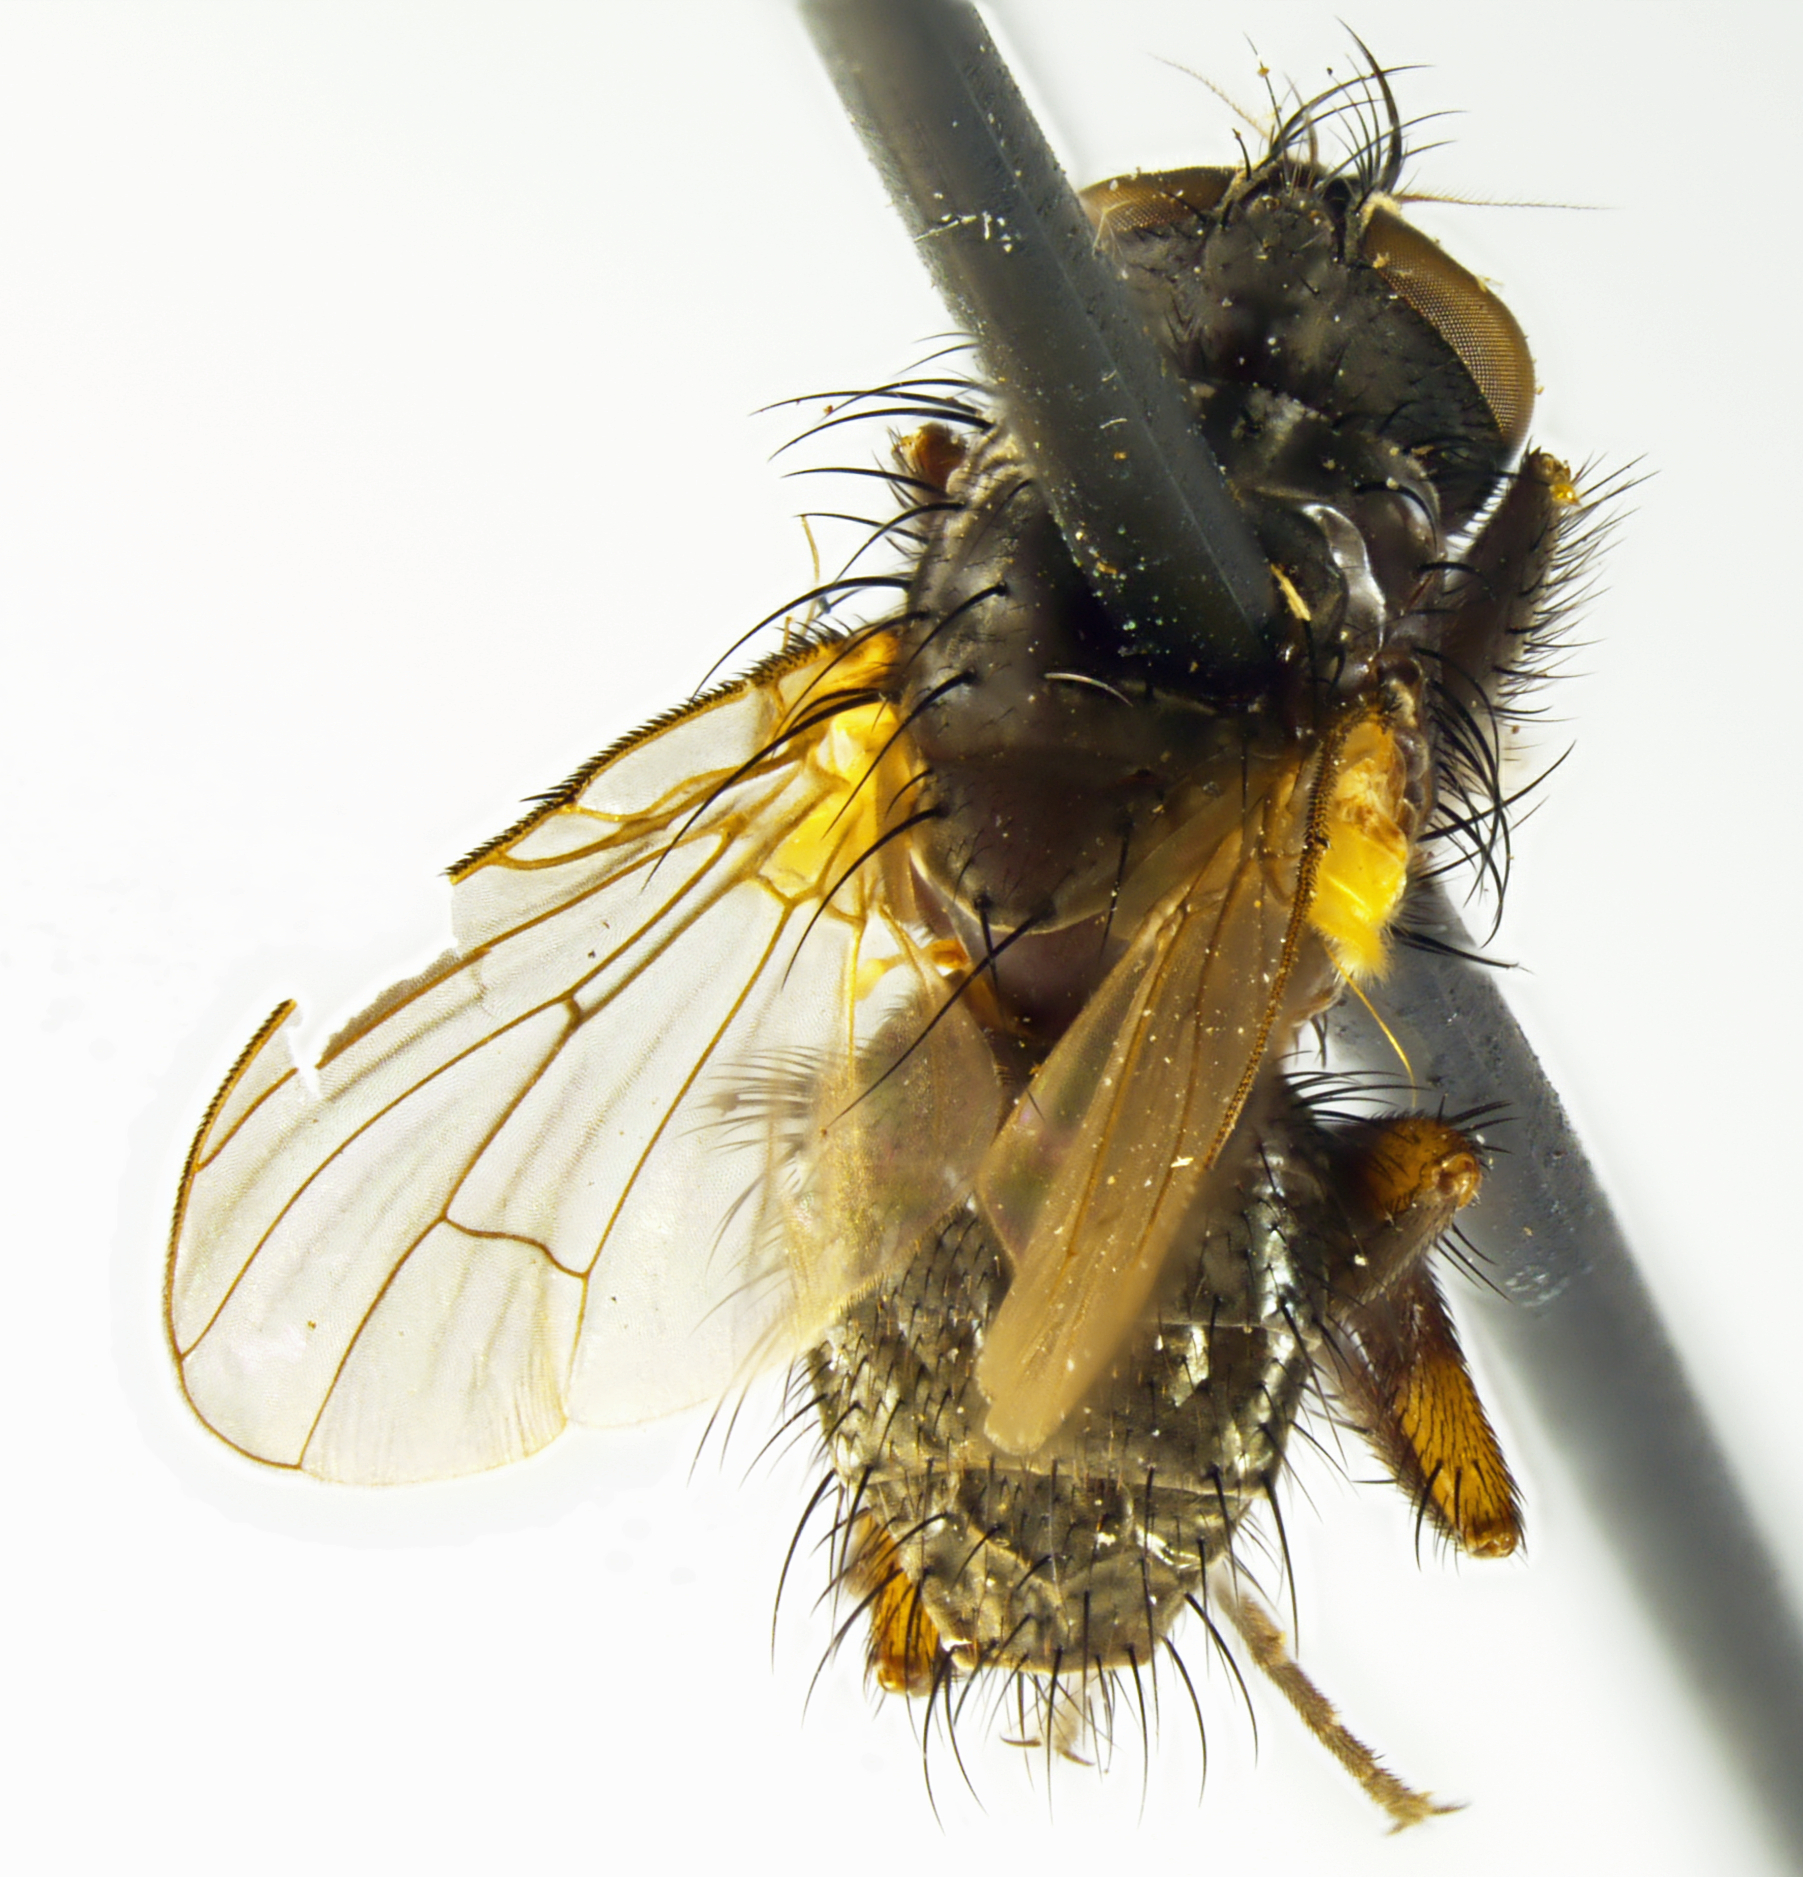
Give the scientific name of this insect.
Helina rufoapicata
